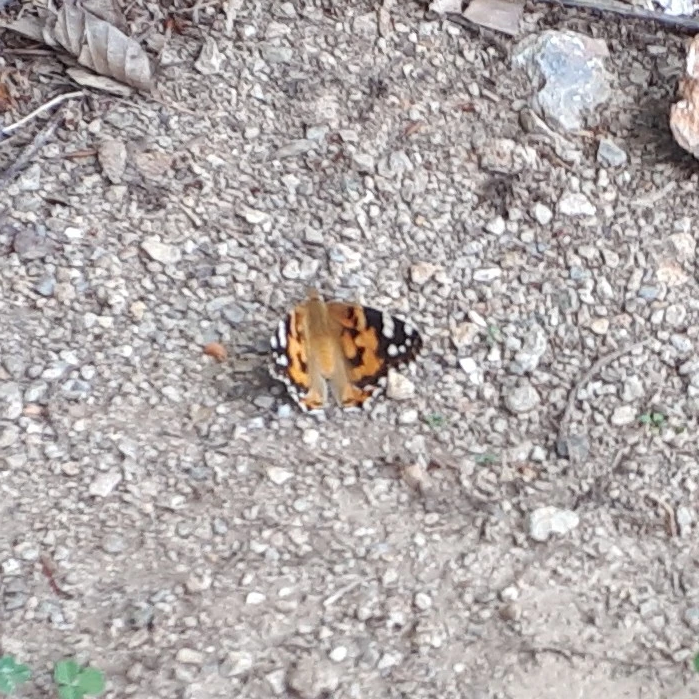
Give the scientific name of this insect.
Vanessa cardui
